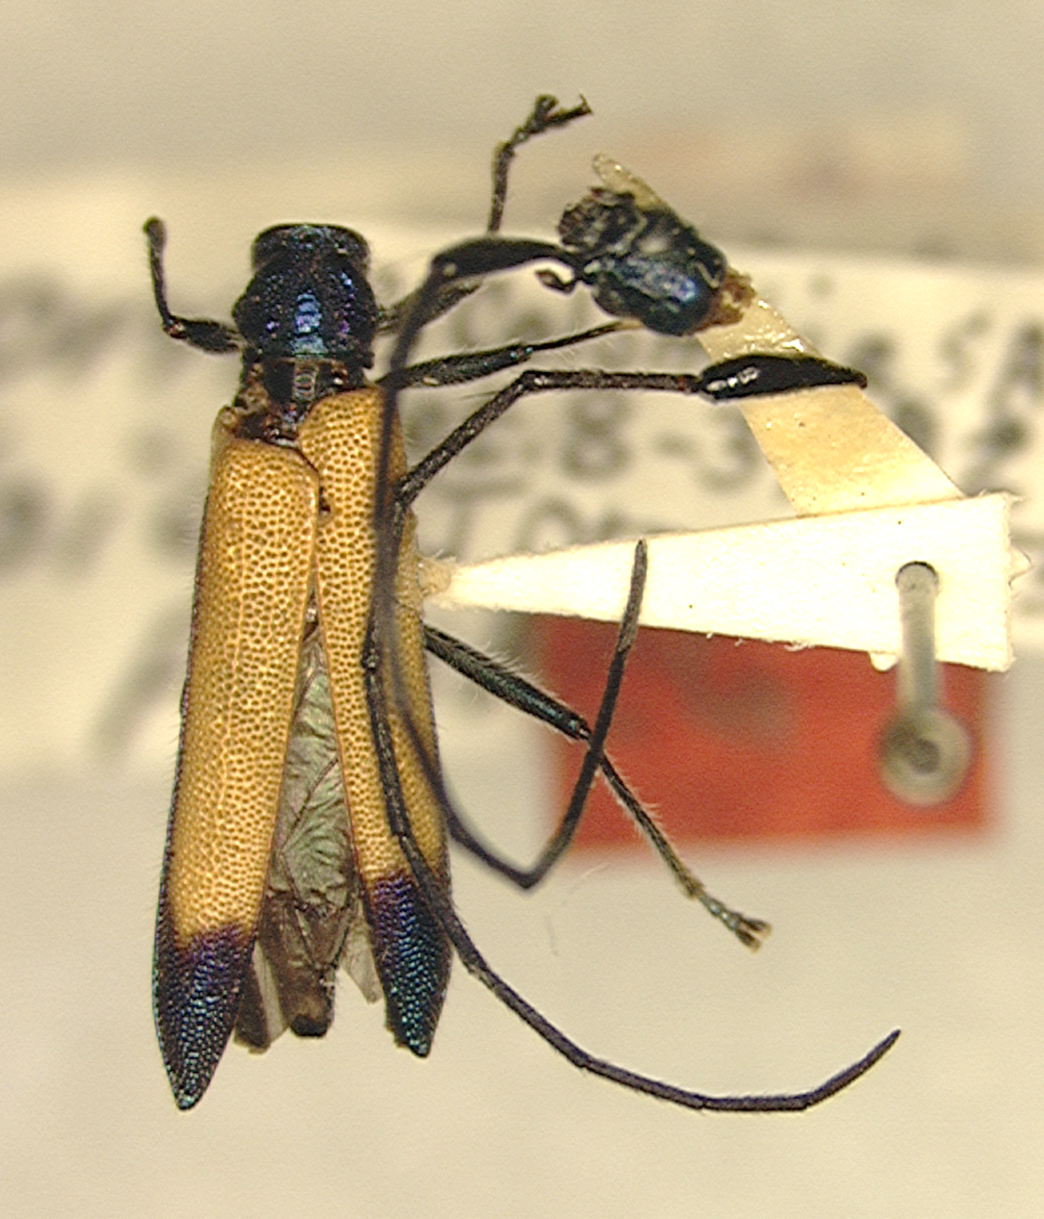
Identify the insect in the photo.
Paracometes bicolor (also Cometes bicolor)
